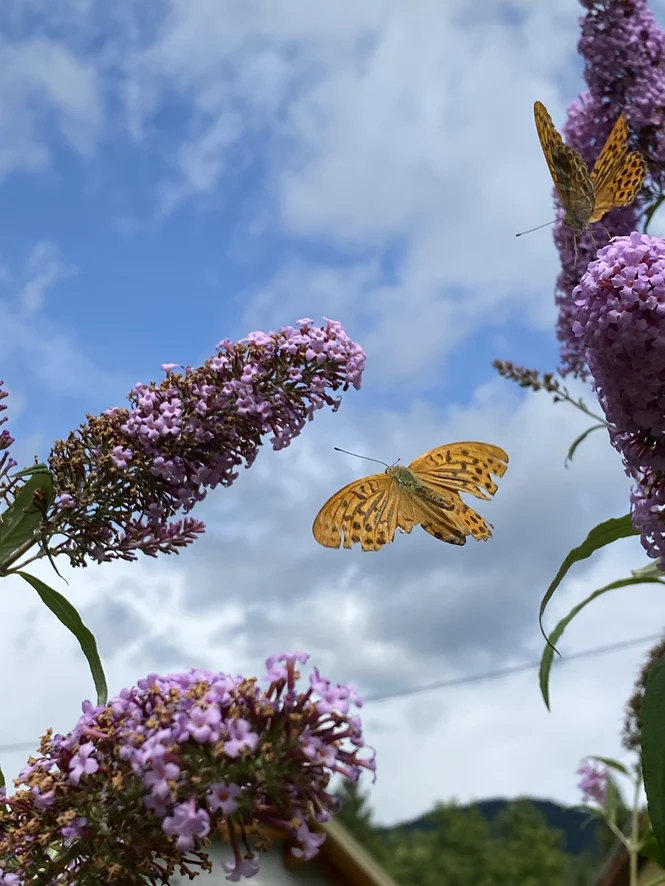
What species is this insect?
Argynnis paphia
